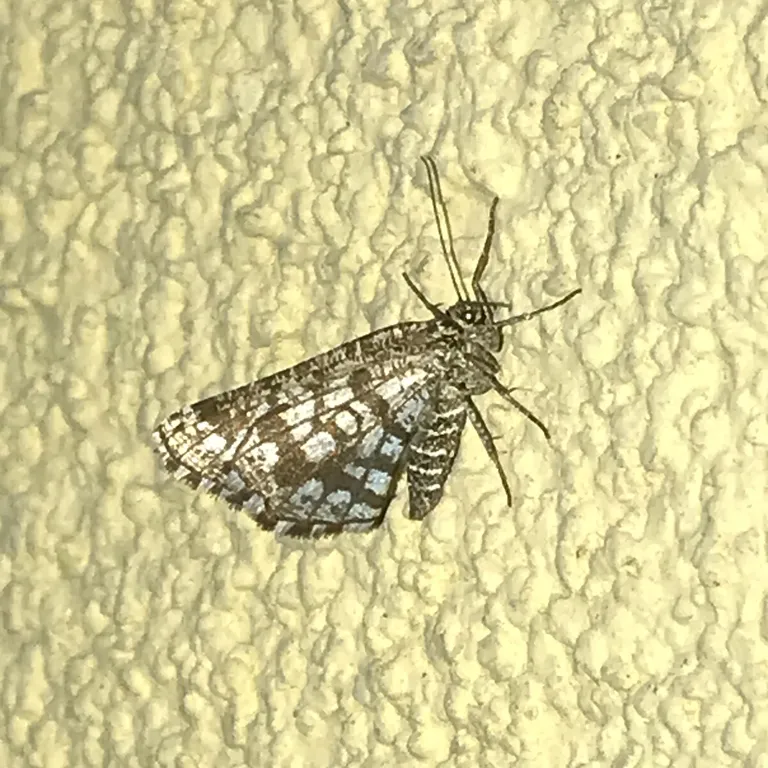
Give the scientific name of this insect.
Chiasmia clathrata
